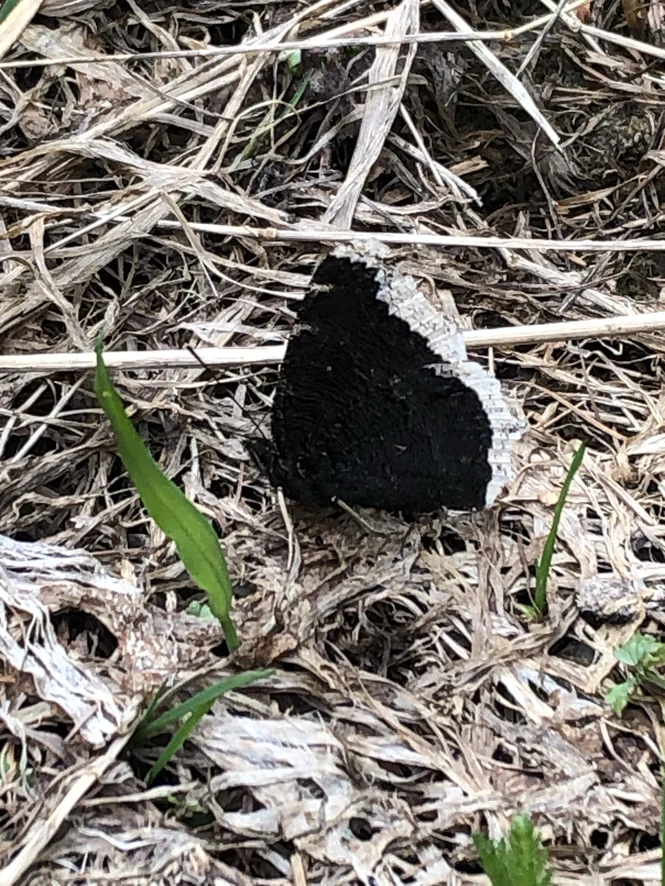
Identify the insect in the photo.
Nymphalis antiopa
